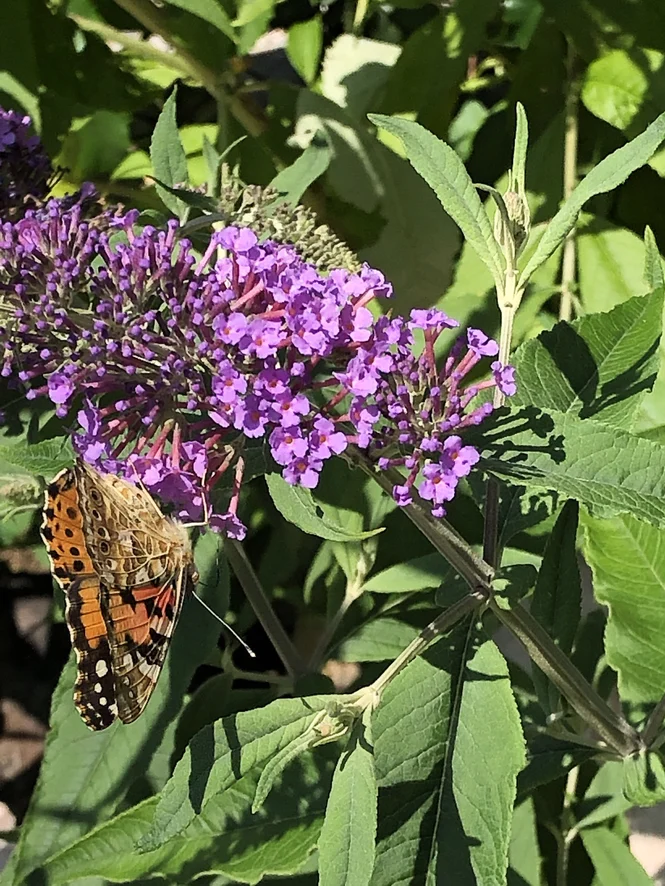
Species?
Vanessa cardui
